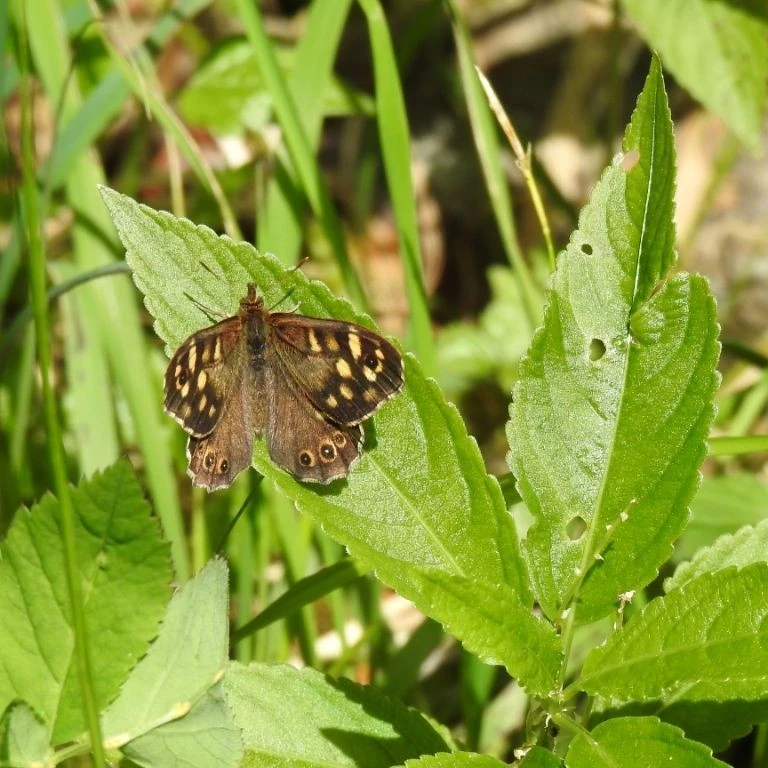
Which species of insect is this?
Pararge aegeria
